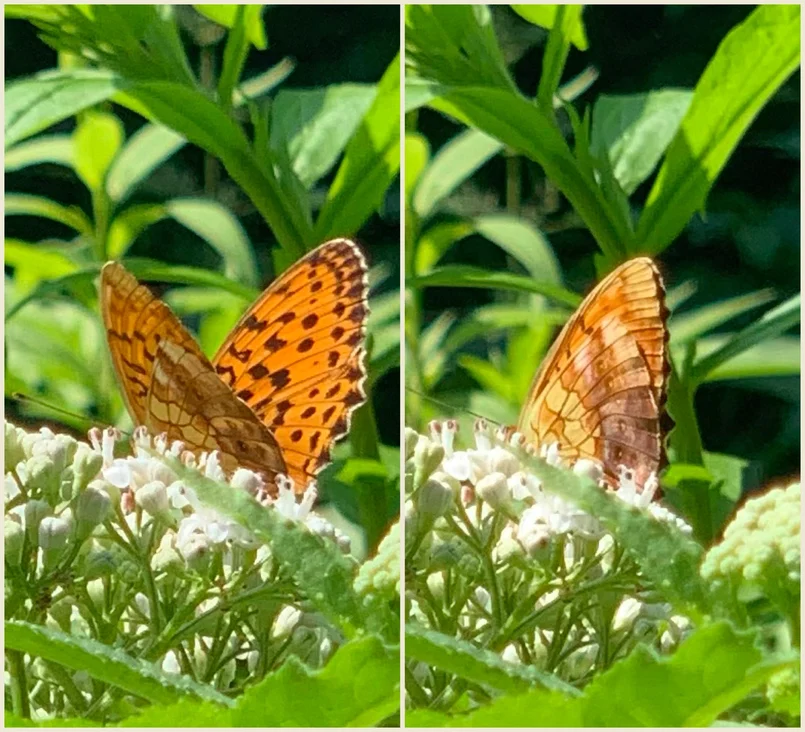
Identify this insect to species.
Brenthis daphne
